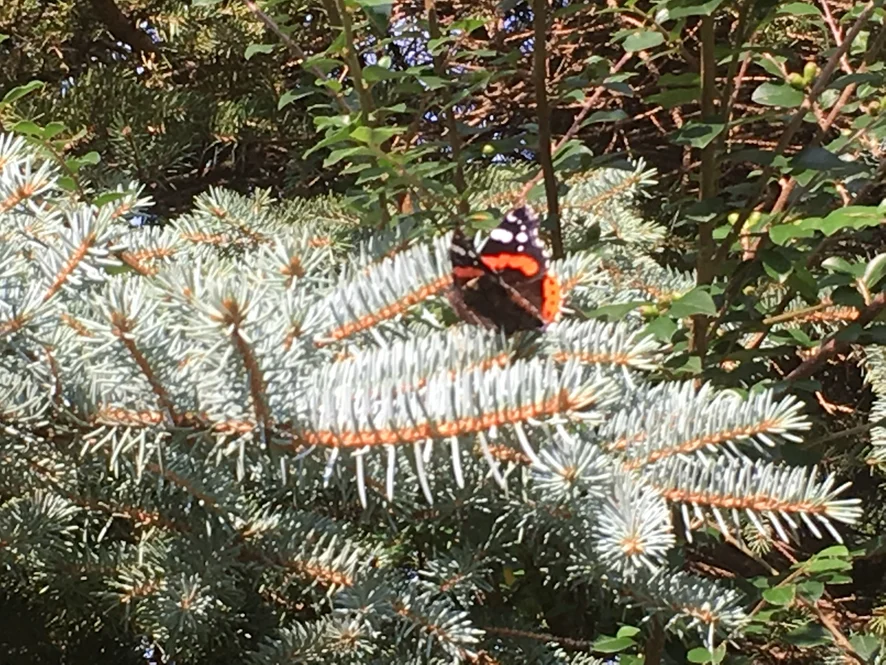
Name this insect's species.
Vanessa atalanta
